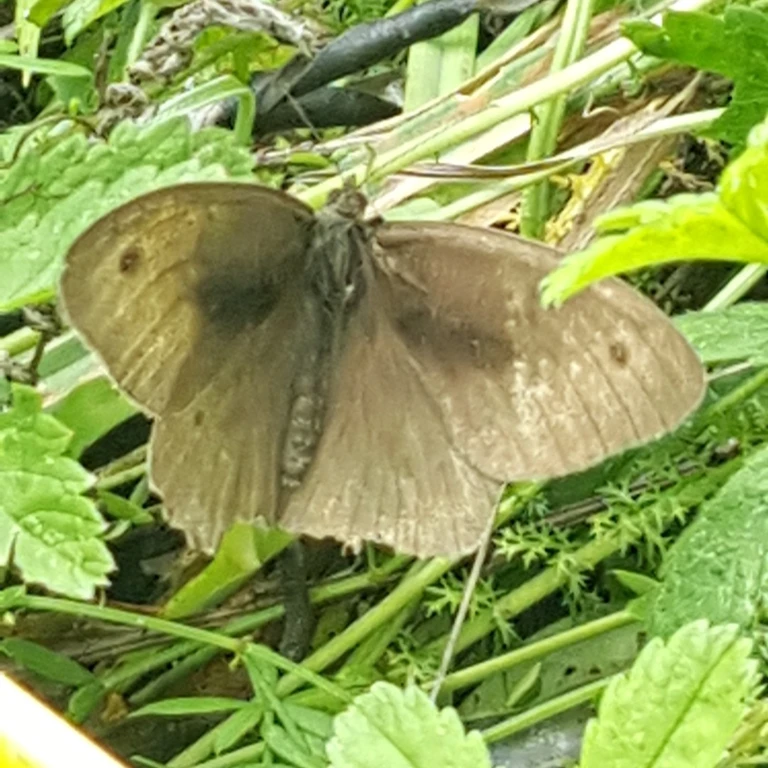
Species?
Maniola jurtina
